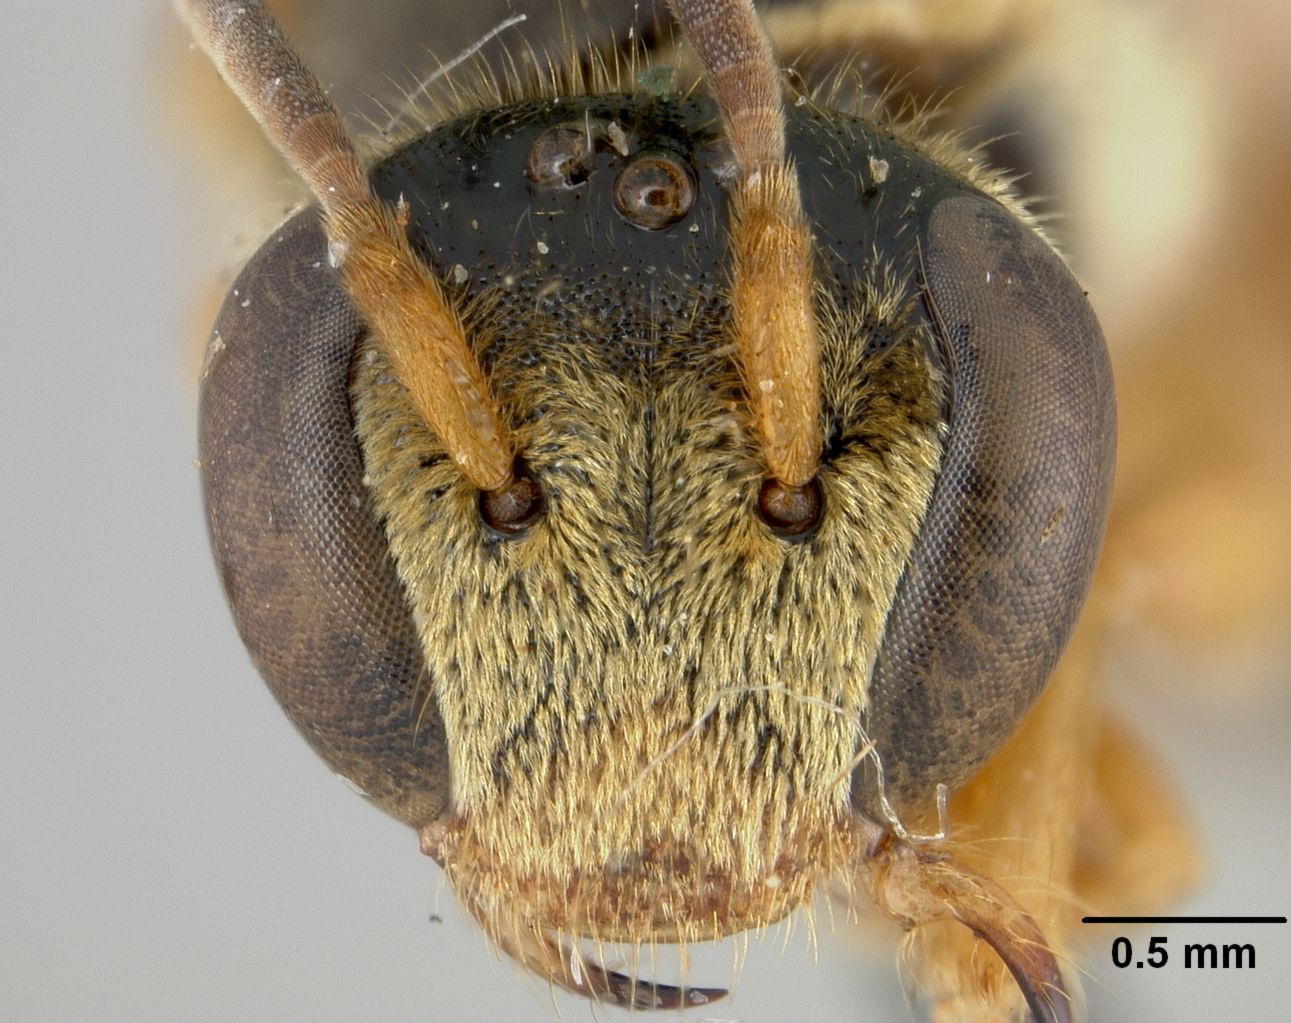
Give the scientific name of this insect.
Nomia bantarica
